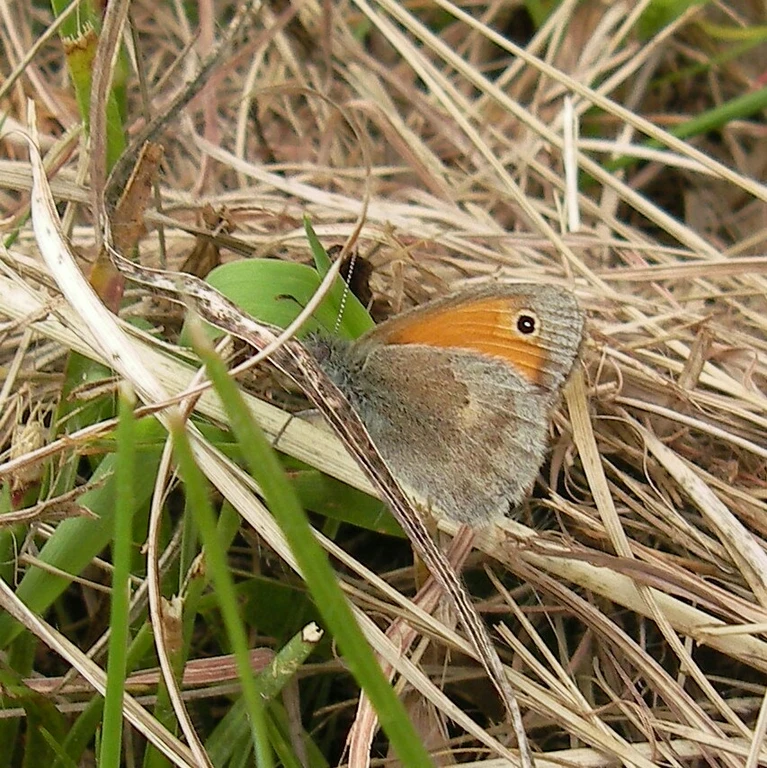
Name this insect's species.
Coenonympha pamphilus
